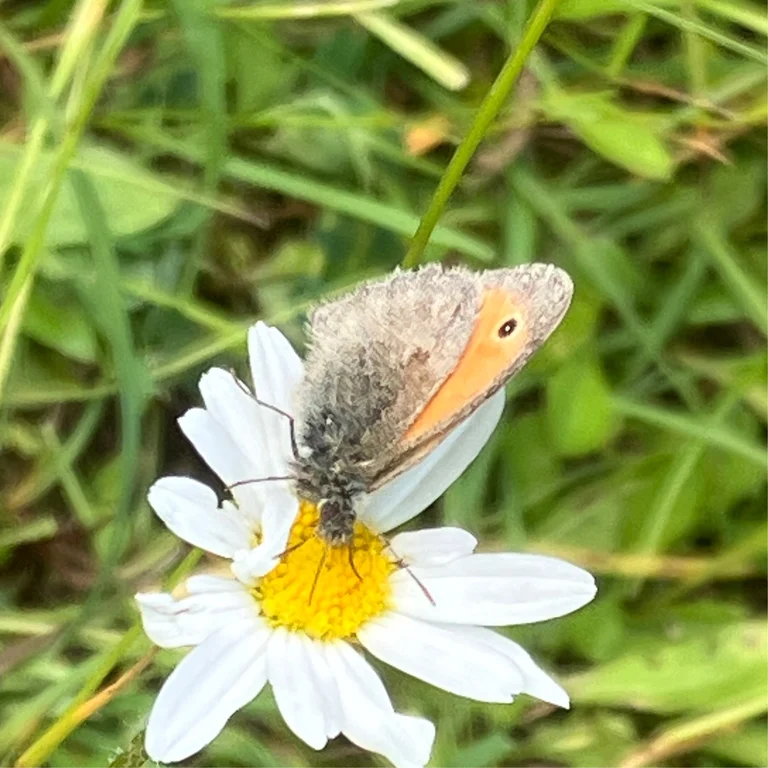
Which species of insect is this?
Coenonympha pamphilus
